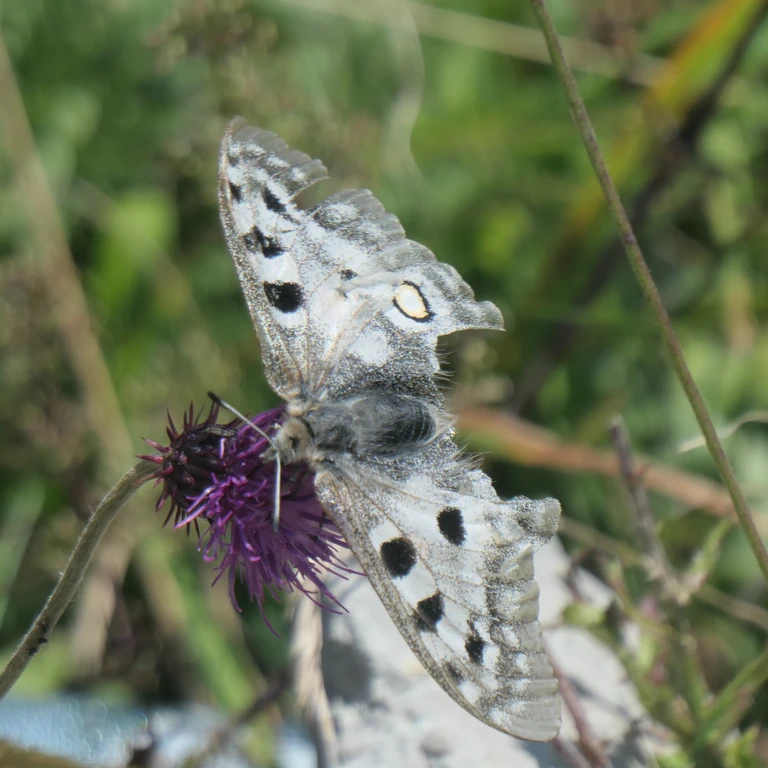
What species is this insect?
Parnassius apollo
